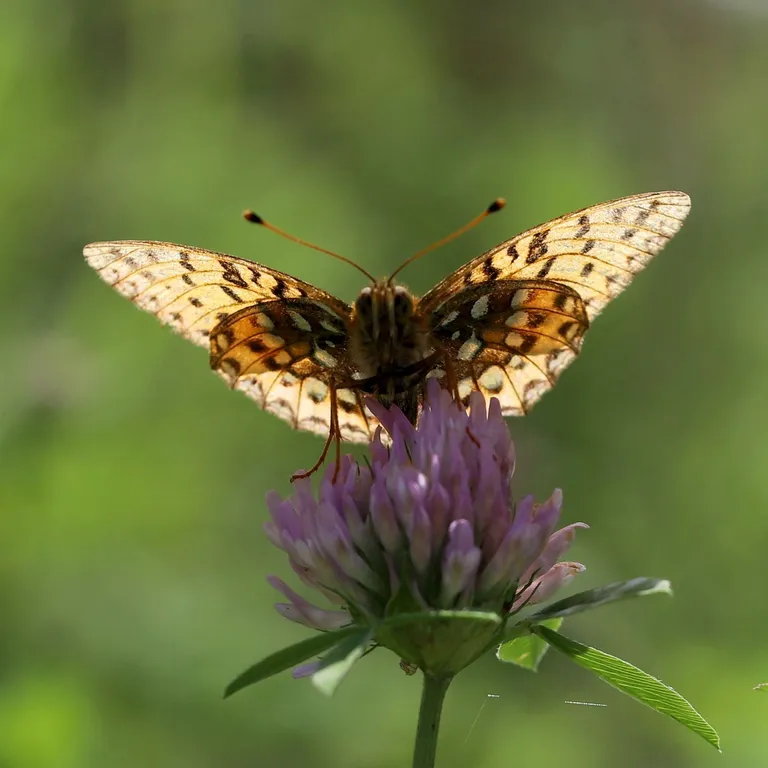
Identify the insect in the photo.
Speyeria aglaja
